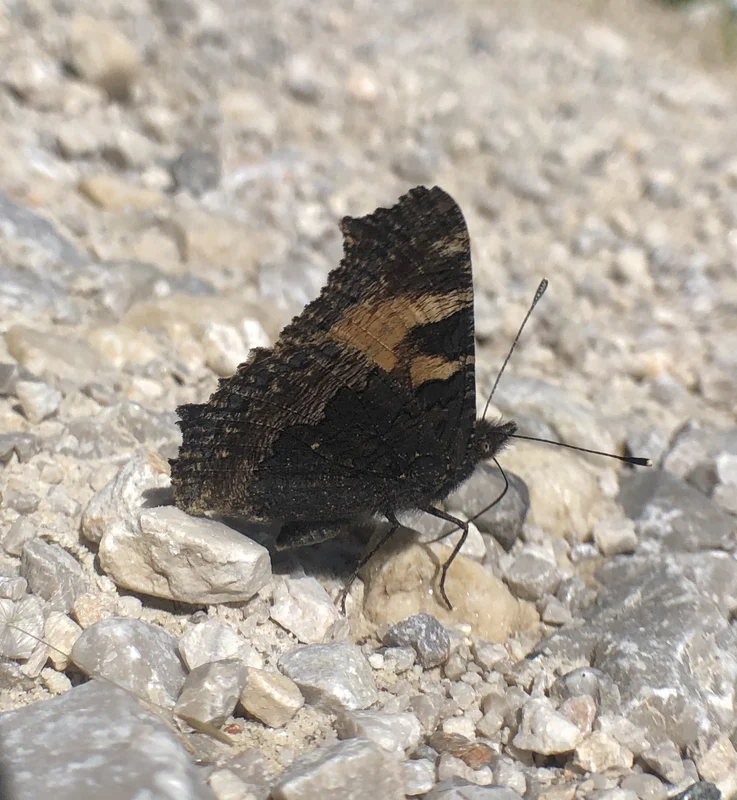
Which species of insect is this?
Aglais urticae
